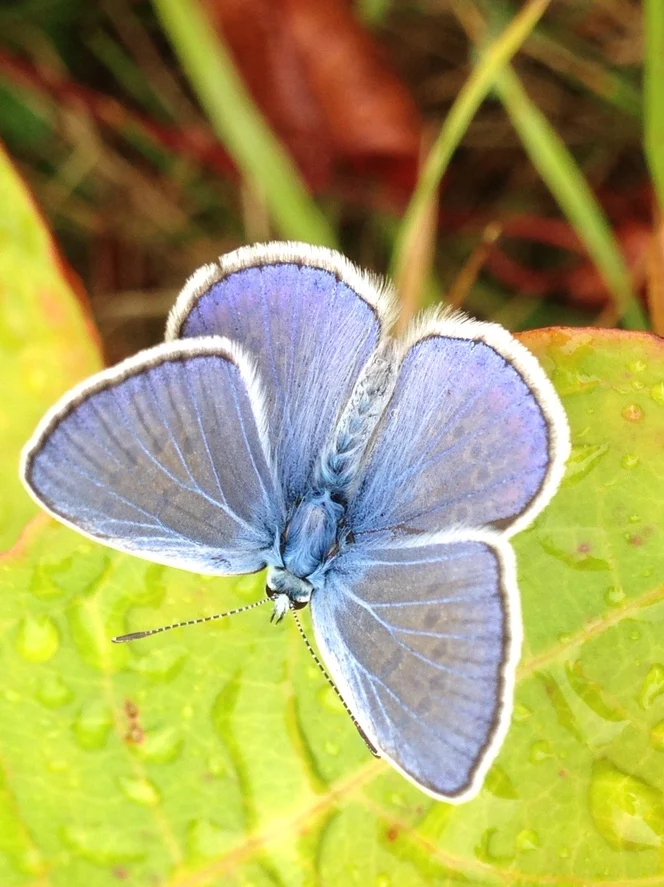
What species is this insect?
Polyommatus icarus
